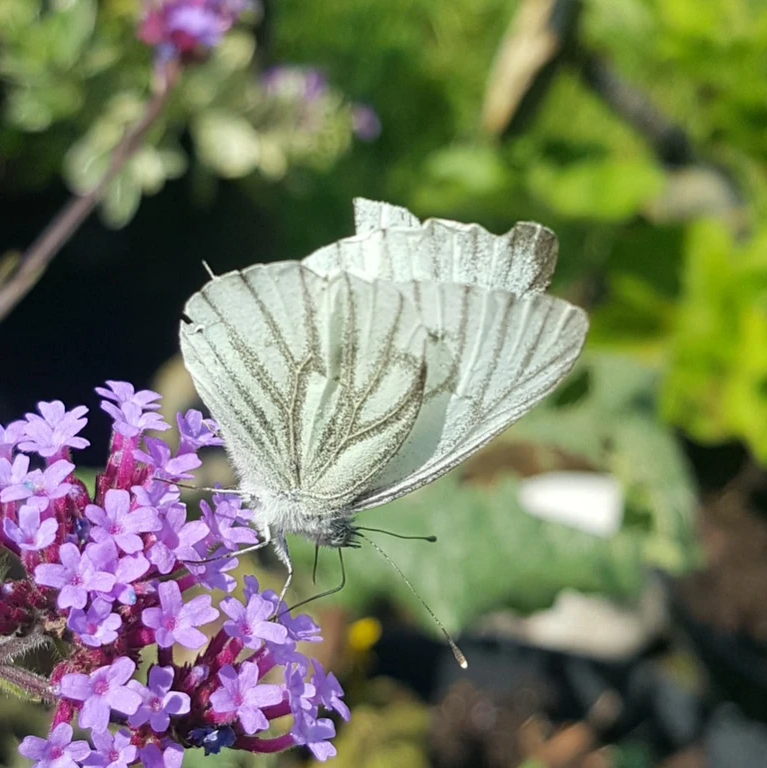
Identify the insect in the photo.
Pieris napi
